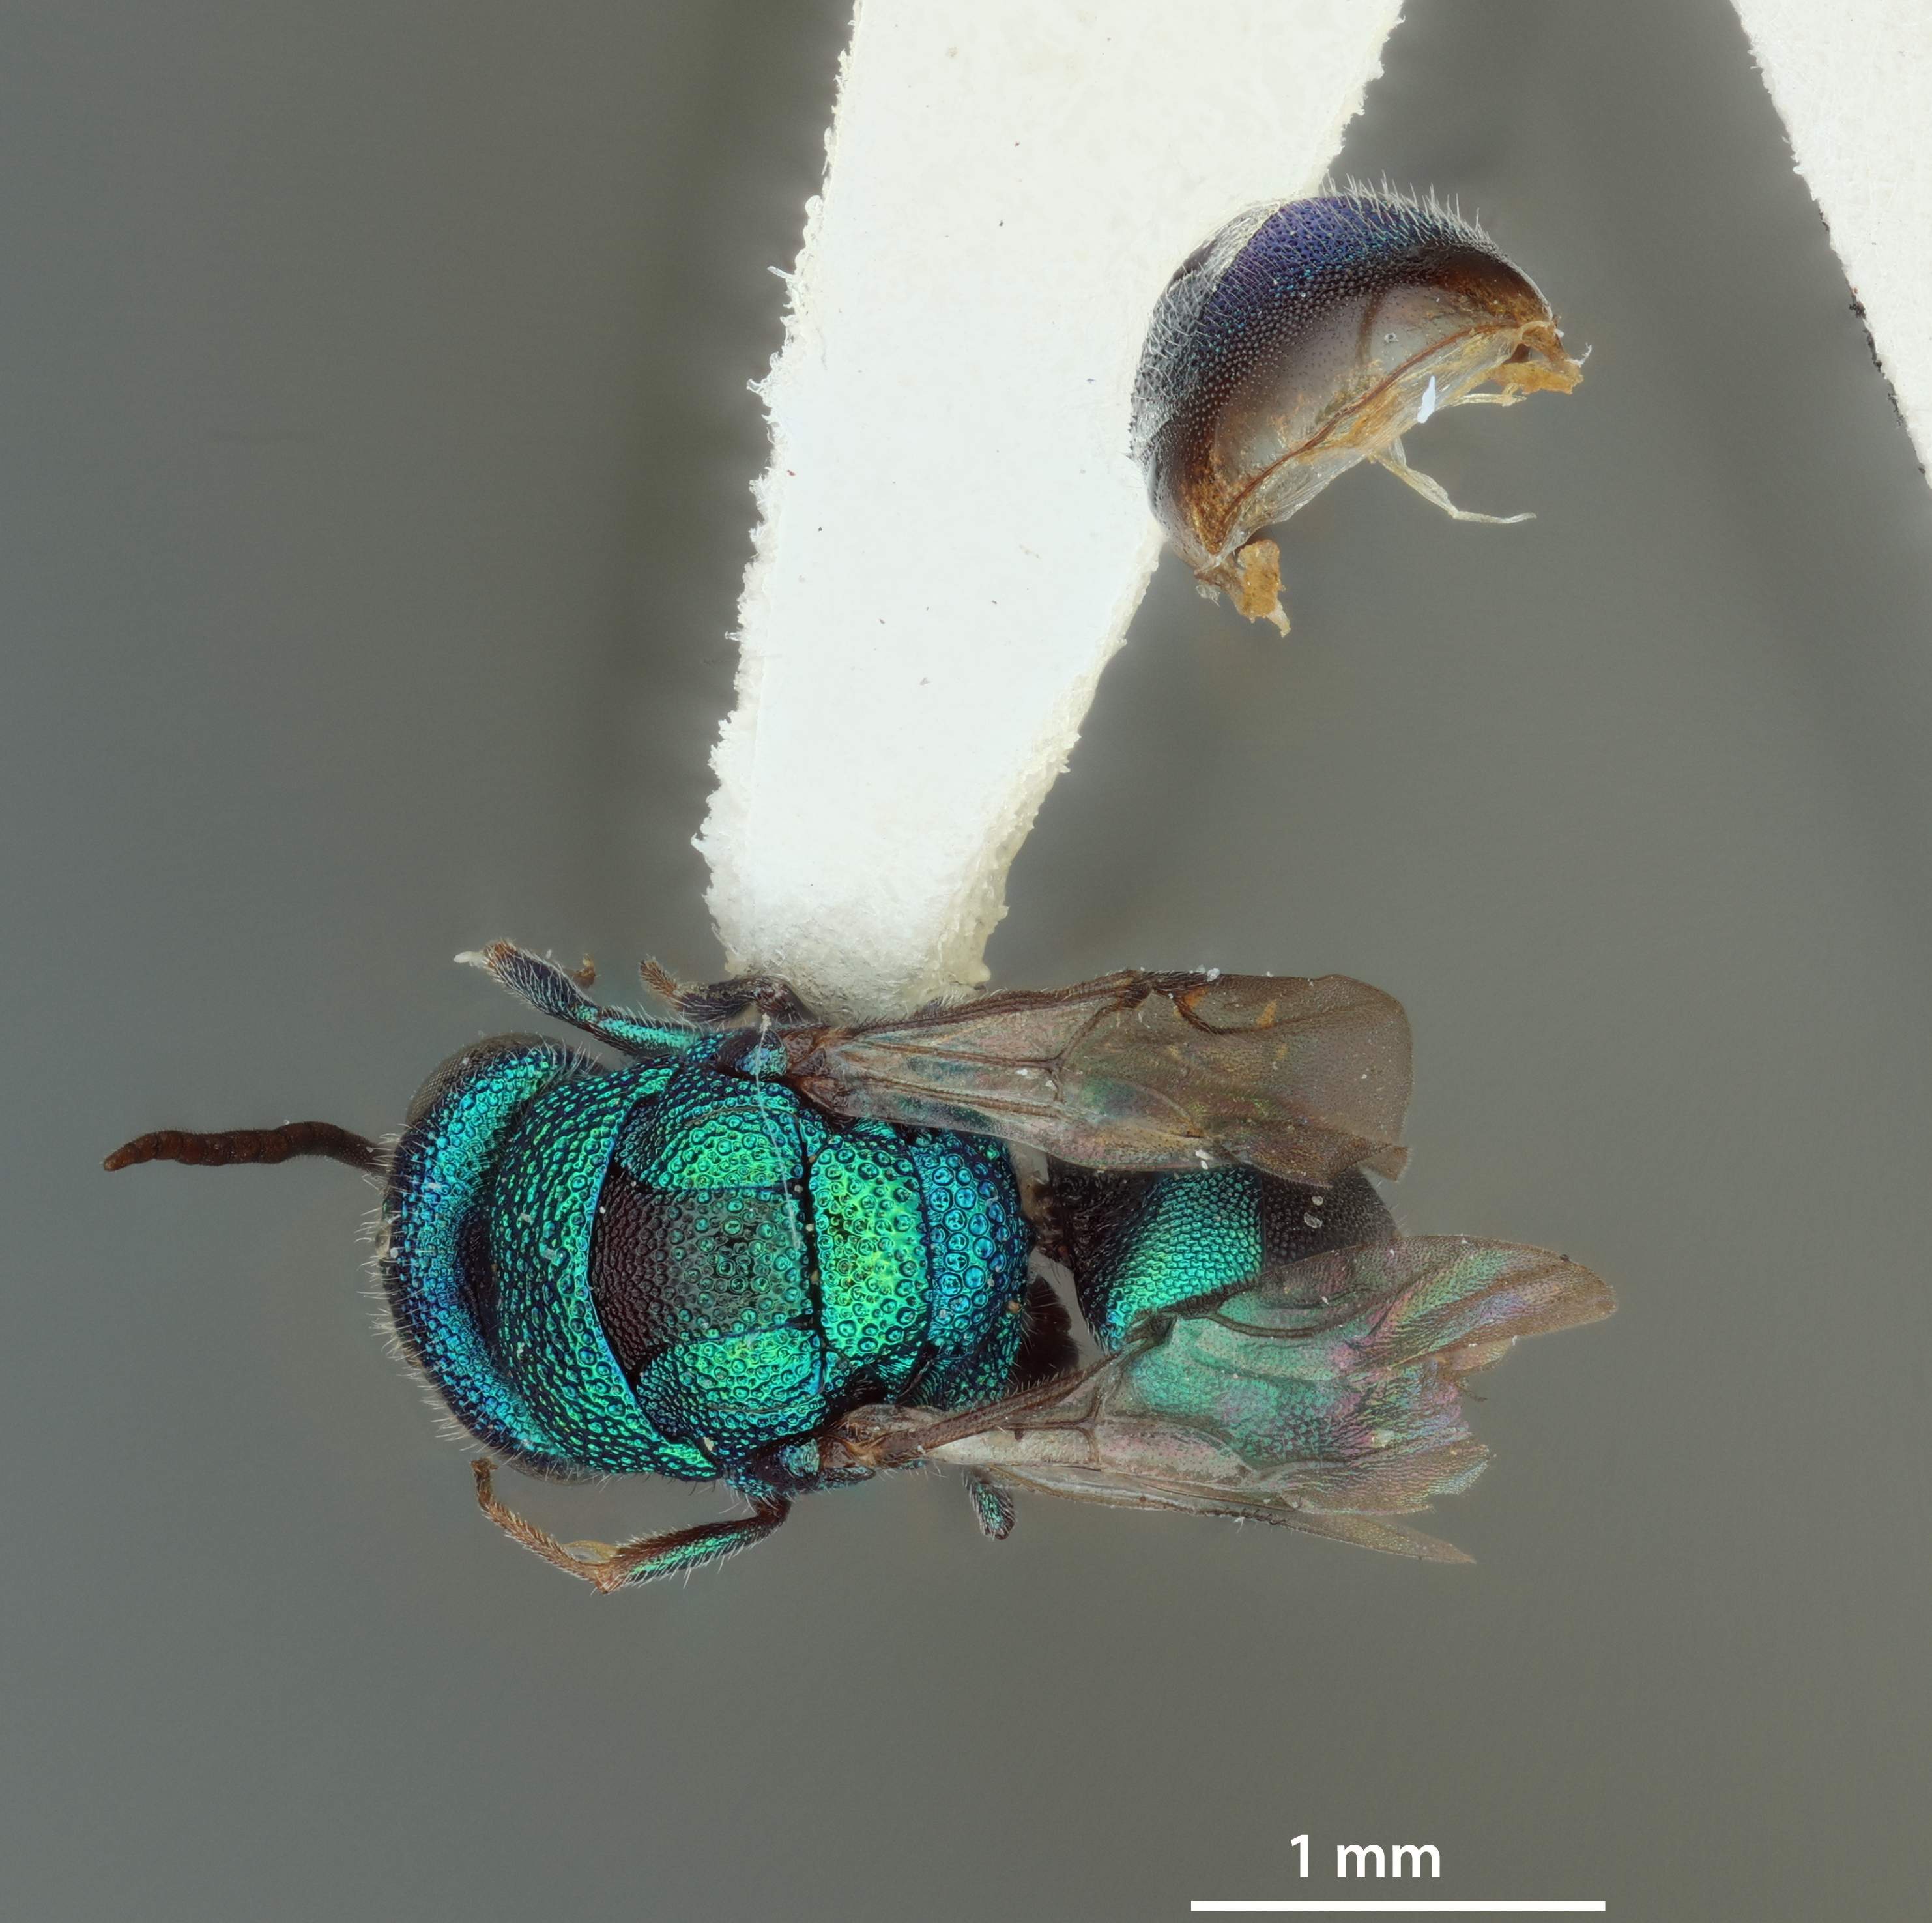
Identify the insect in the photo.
Hedychridium senegalense
